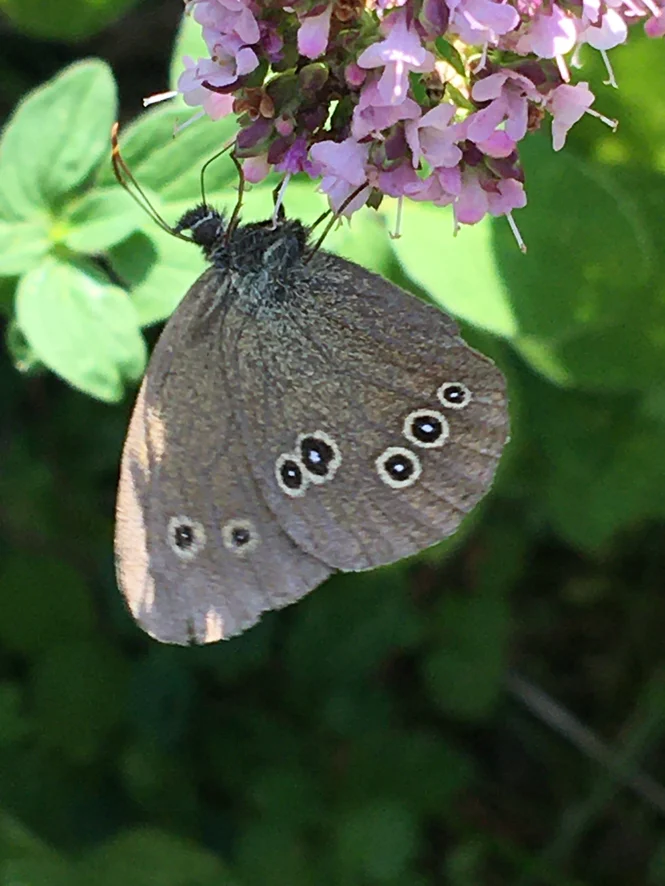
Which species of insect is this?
Aphantopus hyperantus
